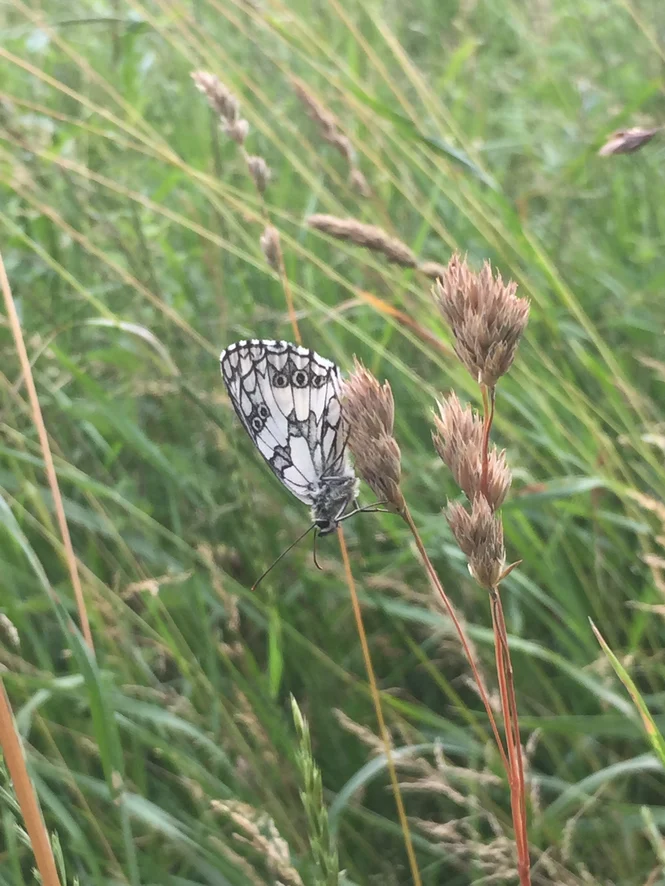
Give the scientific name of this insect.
Melanargia galathea
